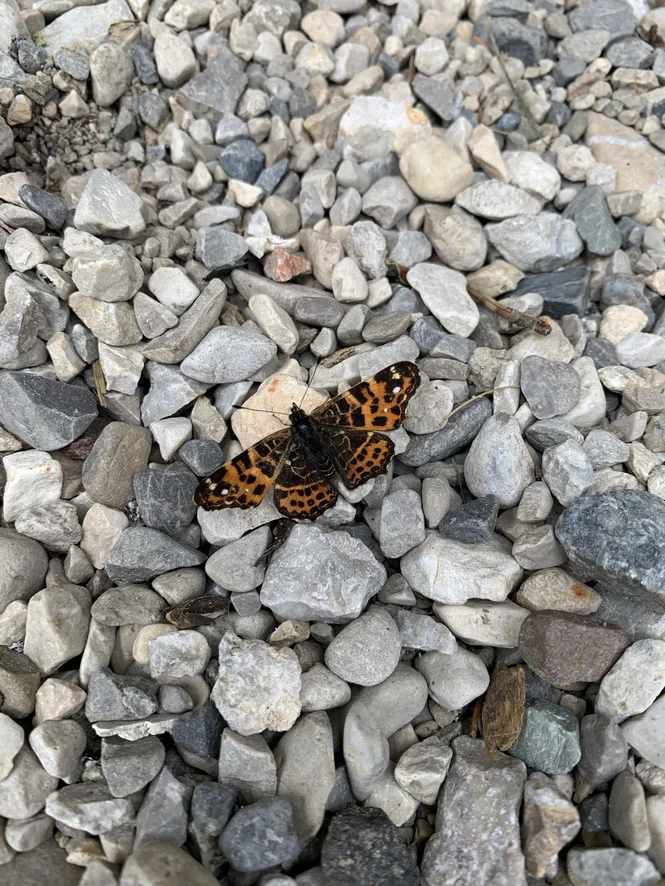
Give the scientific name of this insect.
Araschnia levana
